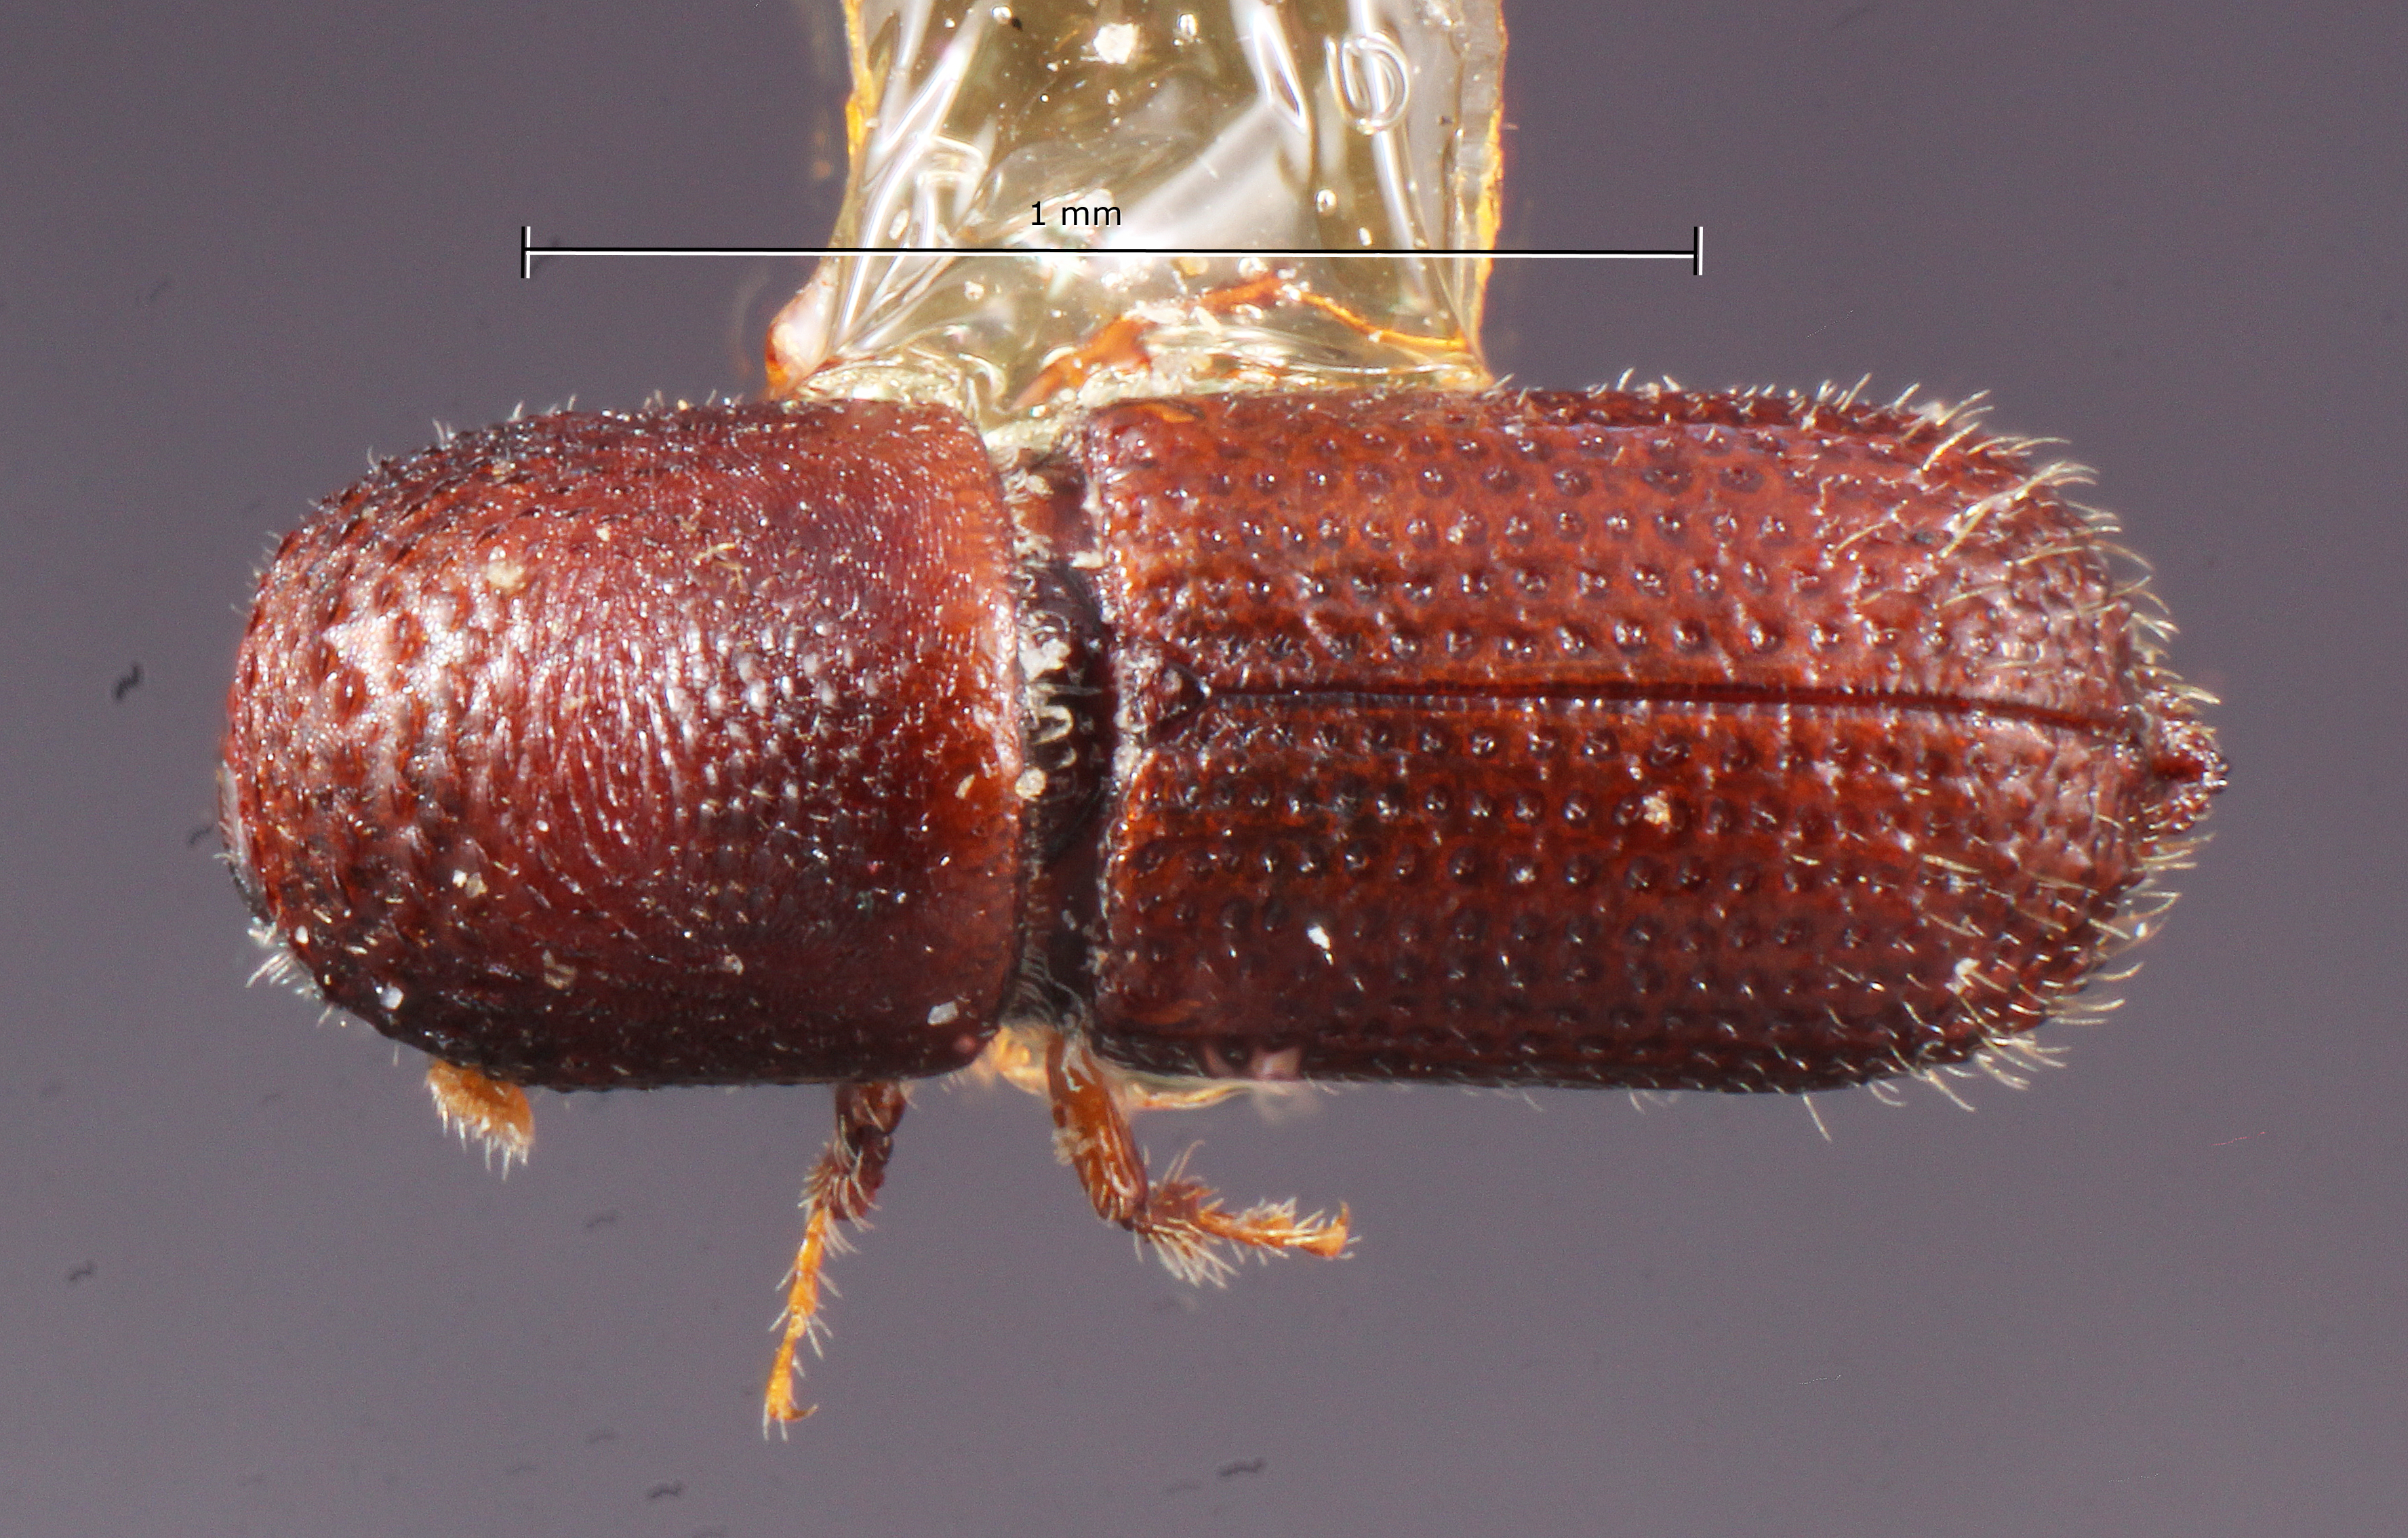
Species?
Micracis bicornus
